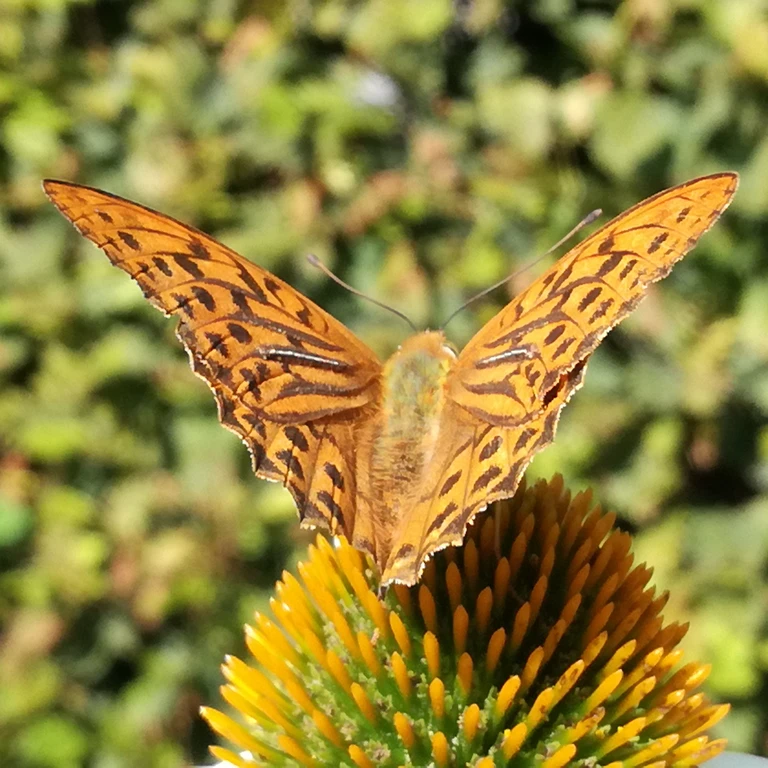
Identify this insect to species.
Argynnis paphia
